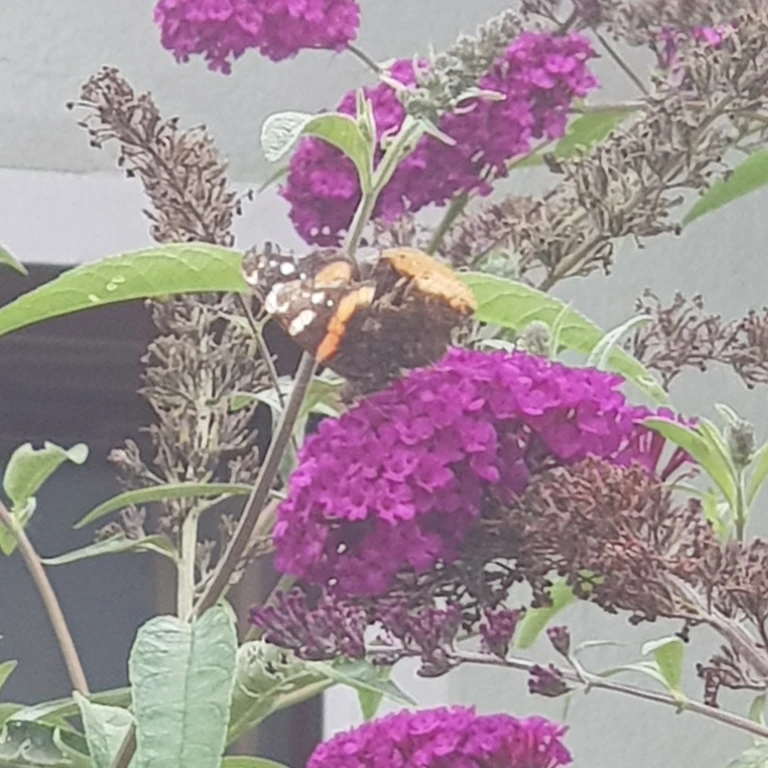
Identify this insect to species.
Vanessa atalanta
